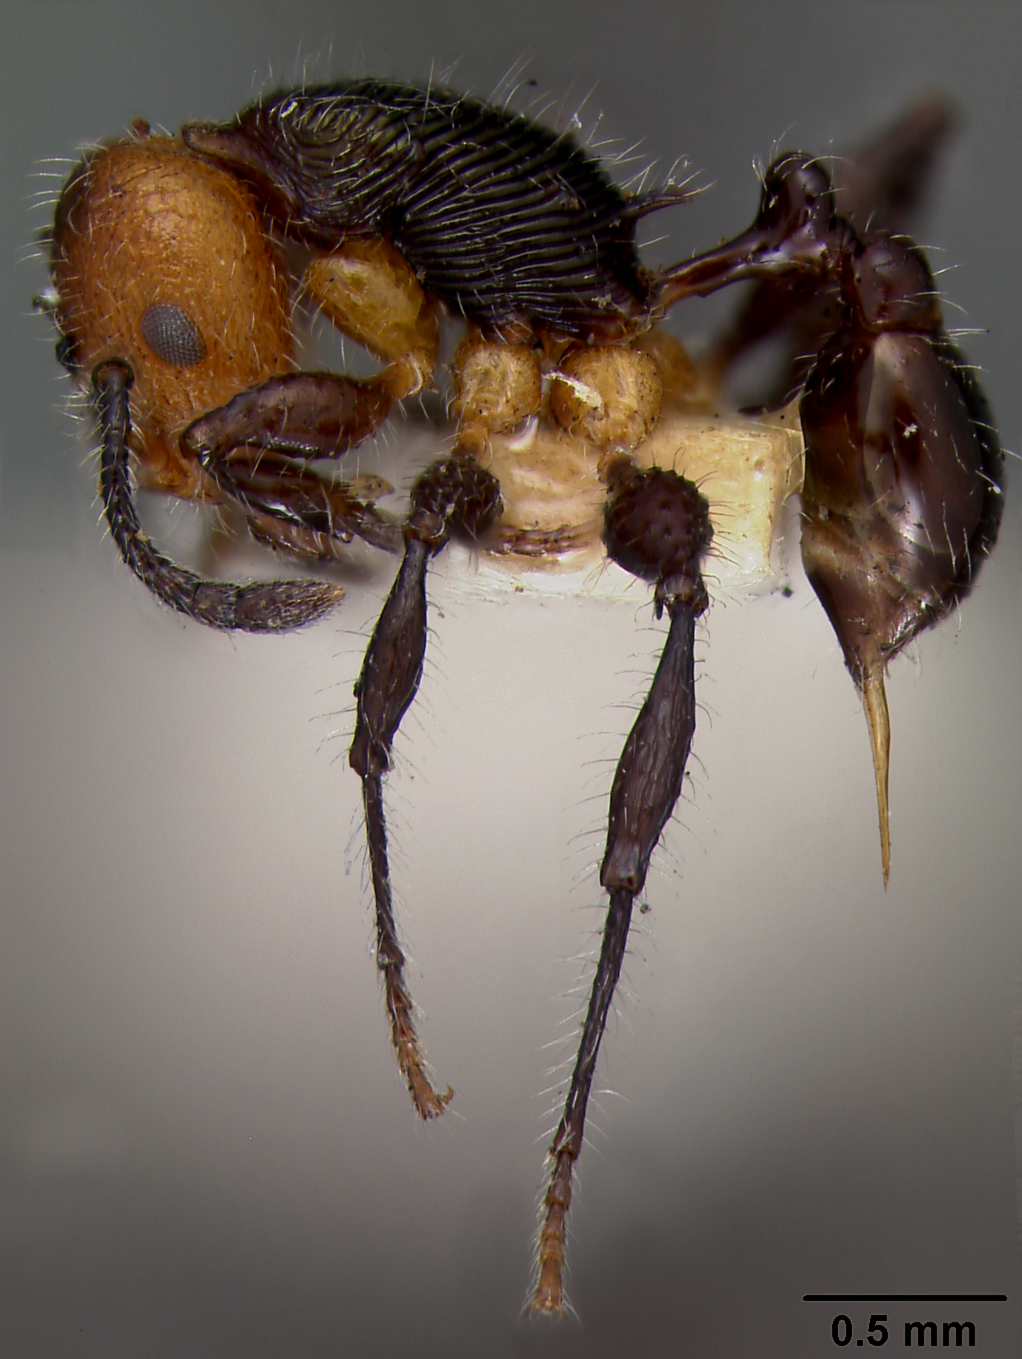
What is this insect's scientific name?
Macromischa scabripes
